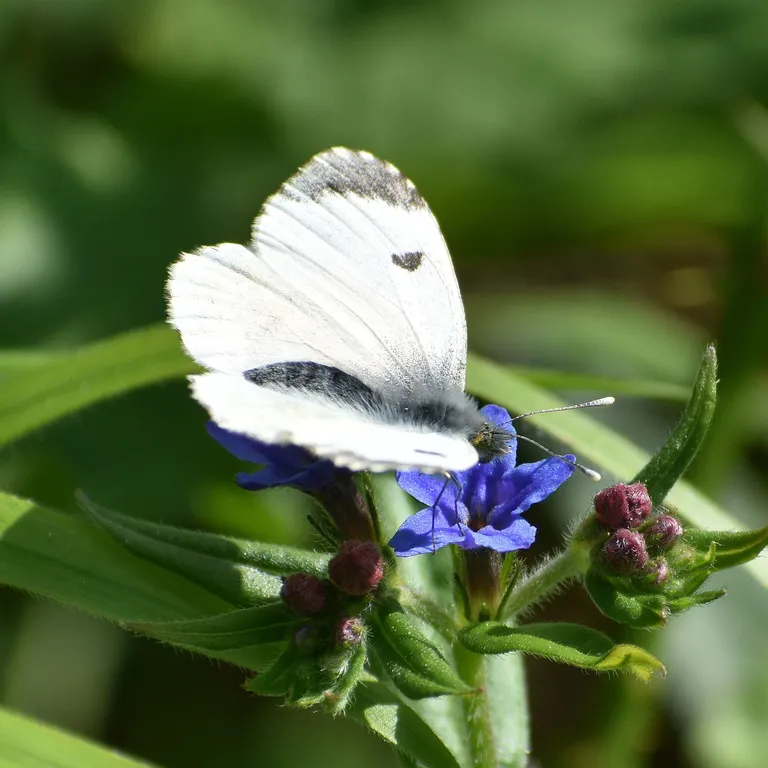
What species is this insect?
Anthocharis cardamines
